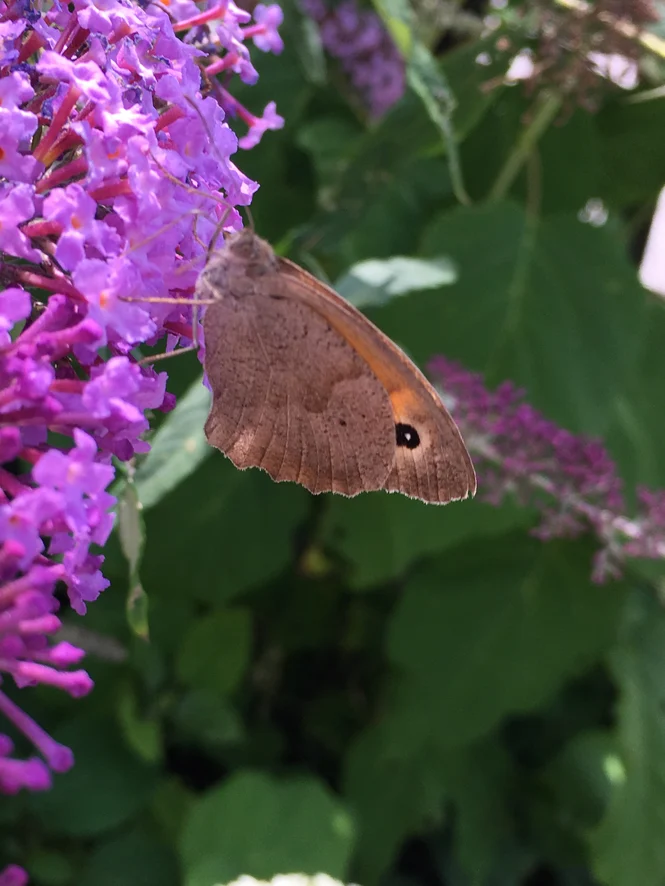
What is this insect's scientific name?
Maniola jurtina
